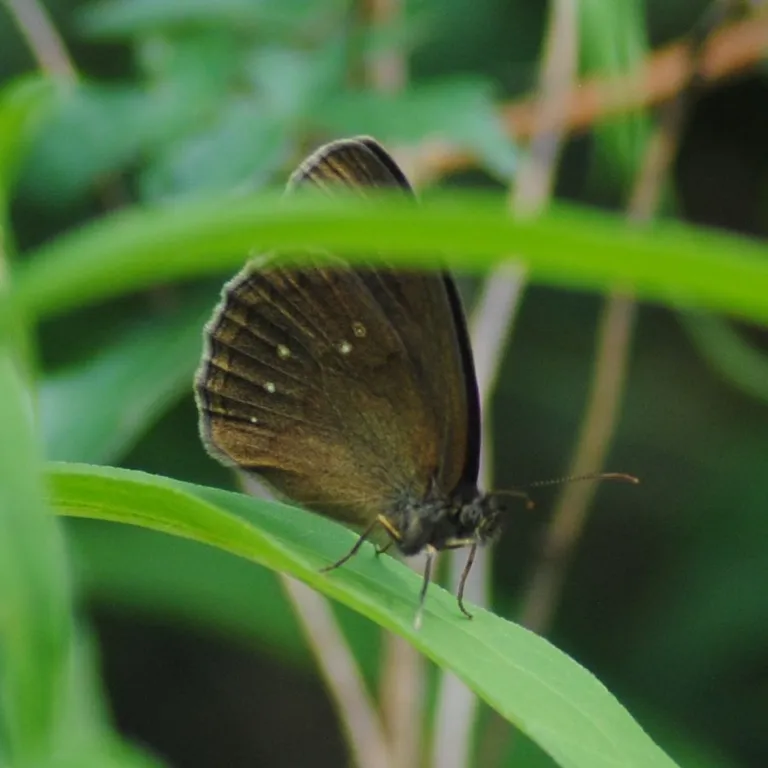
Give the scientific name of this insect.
Aphantopus hyperantus
